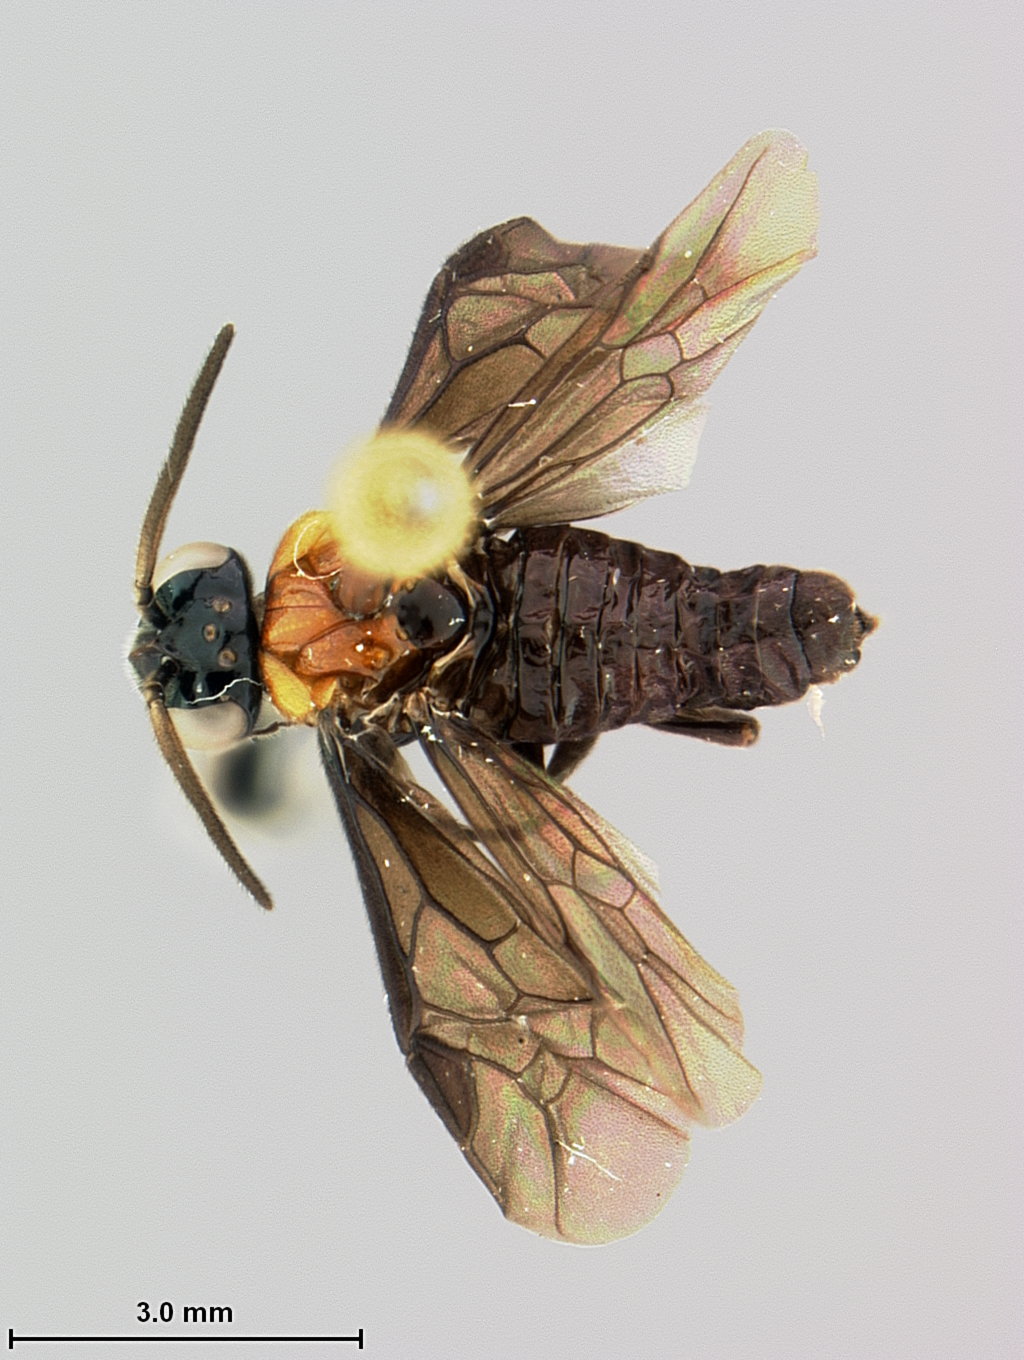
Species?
Acrogymnia palama
